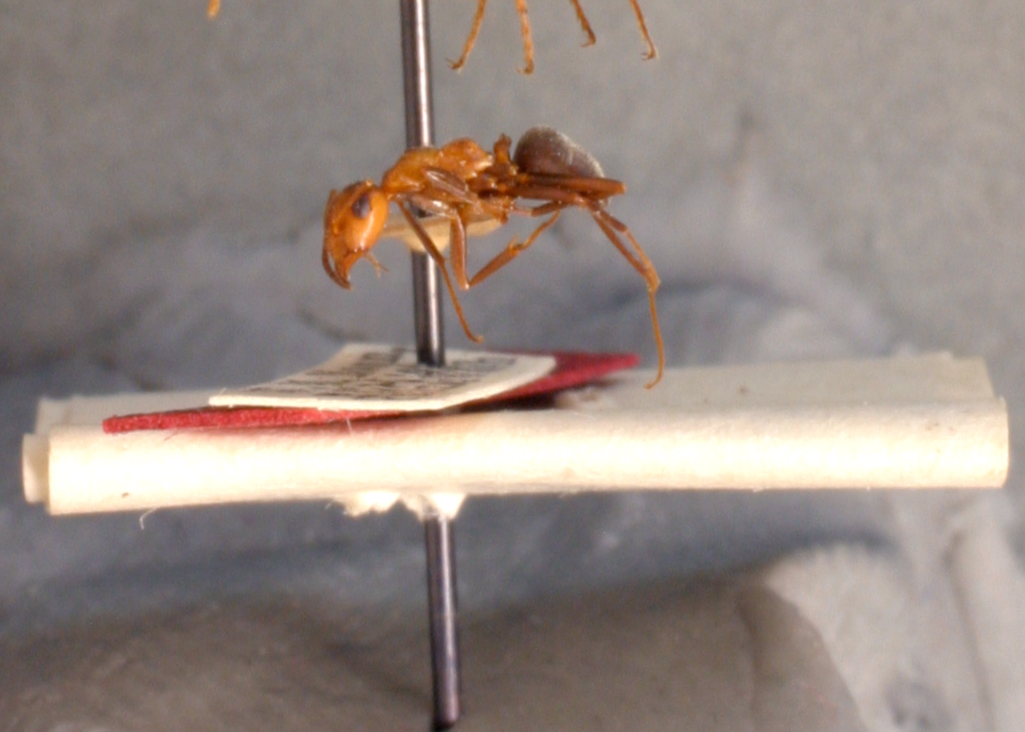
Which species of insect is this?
Formica oreas
